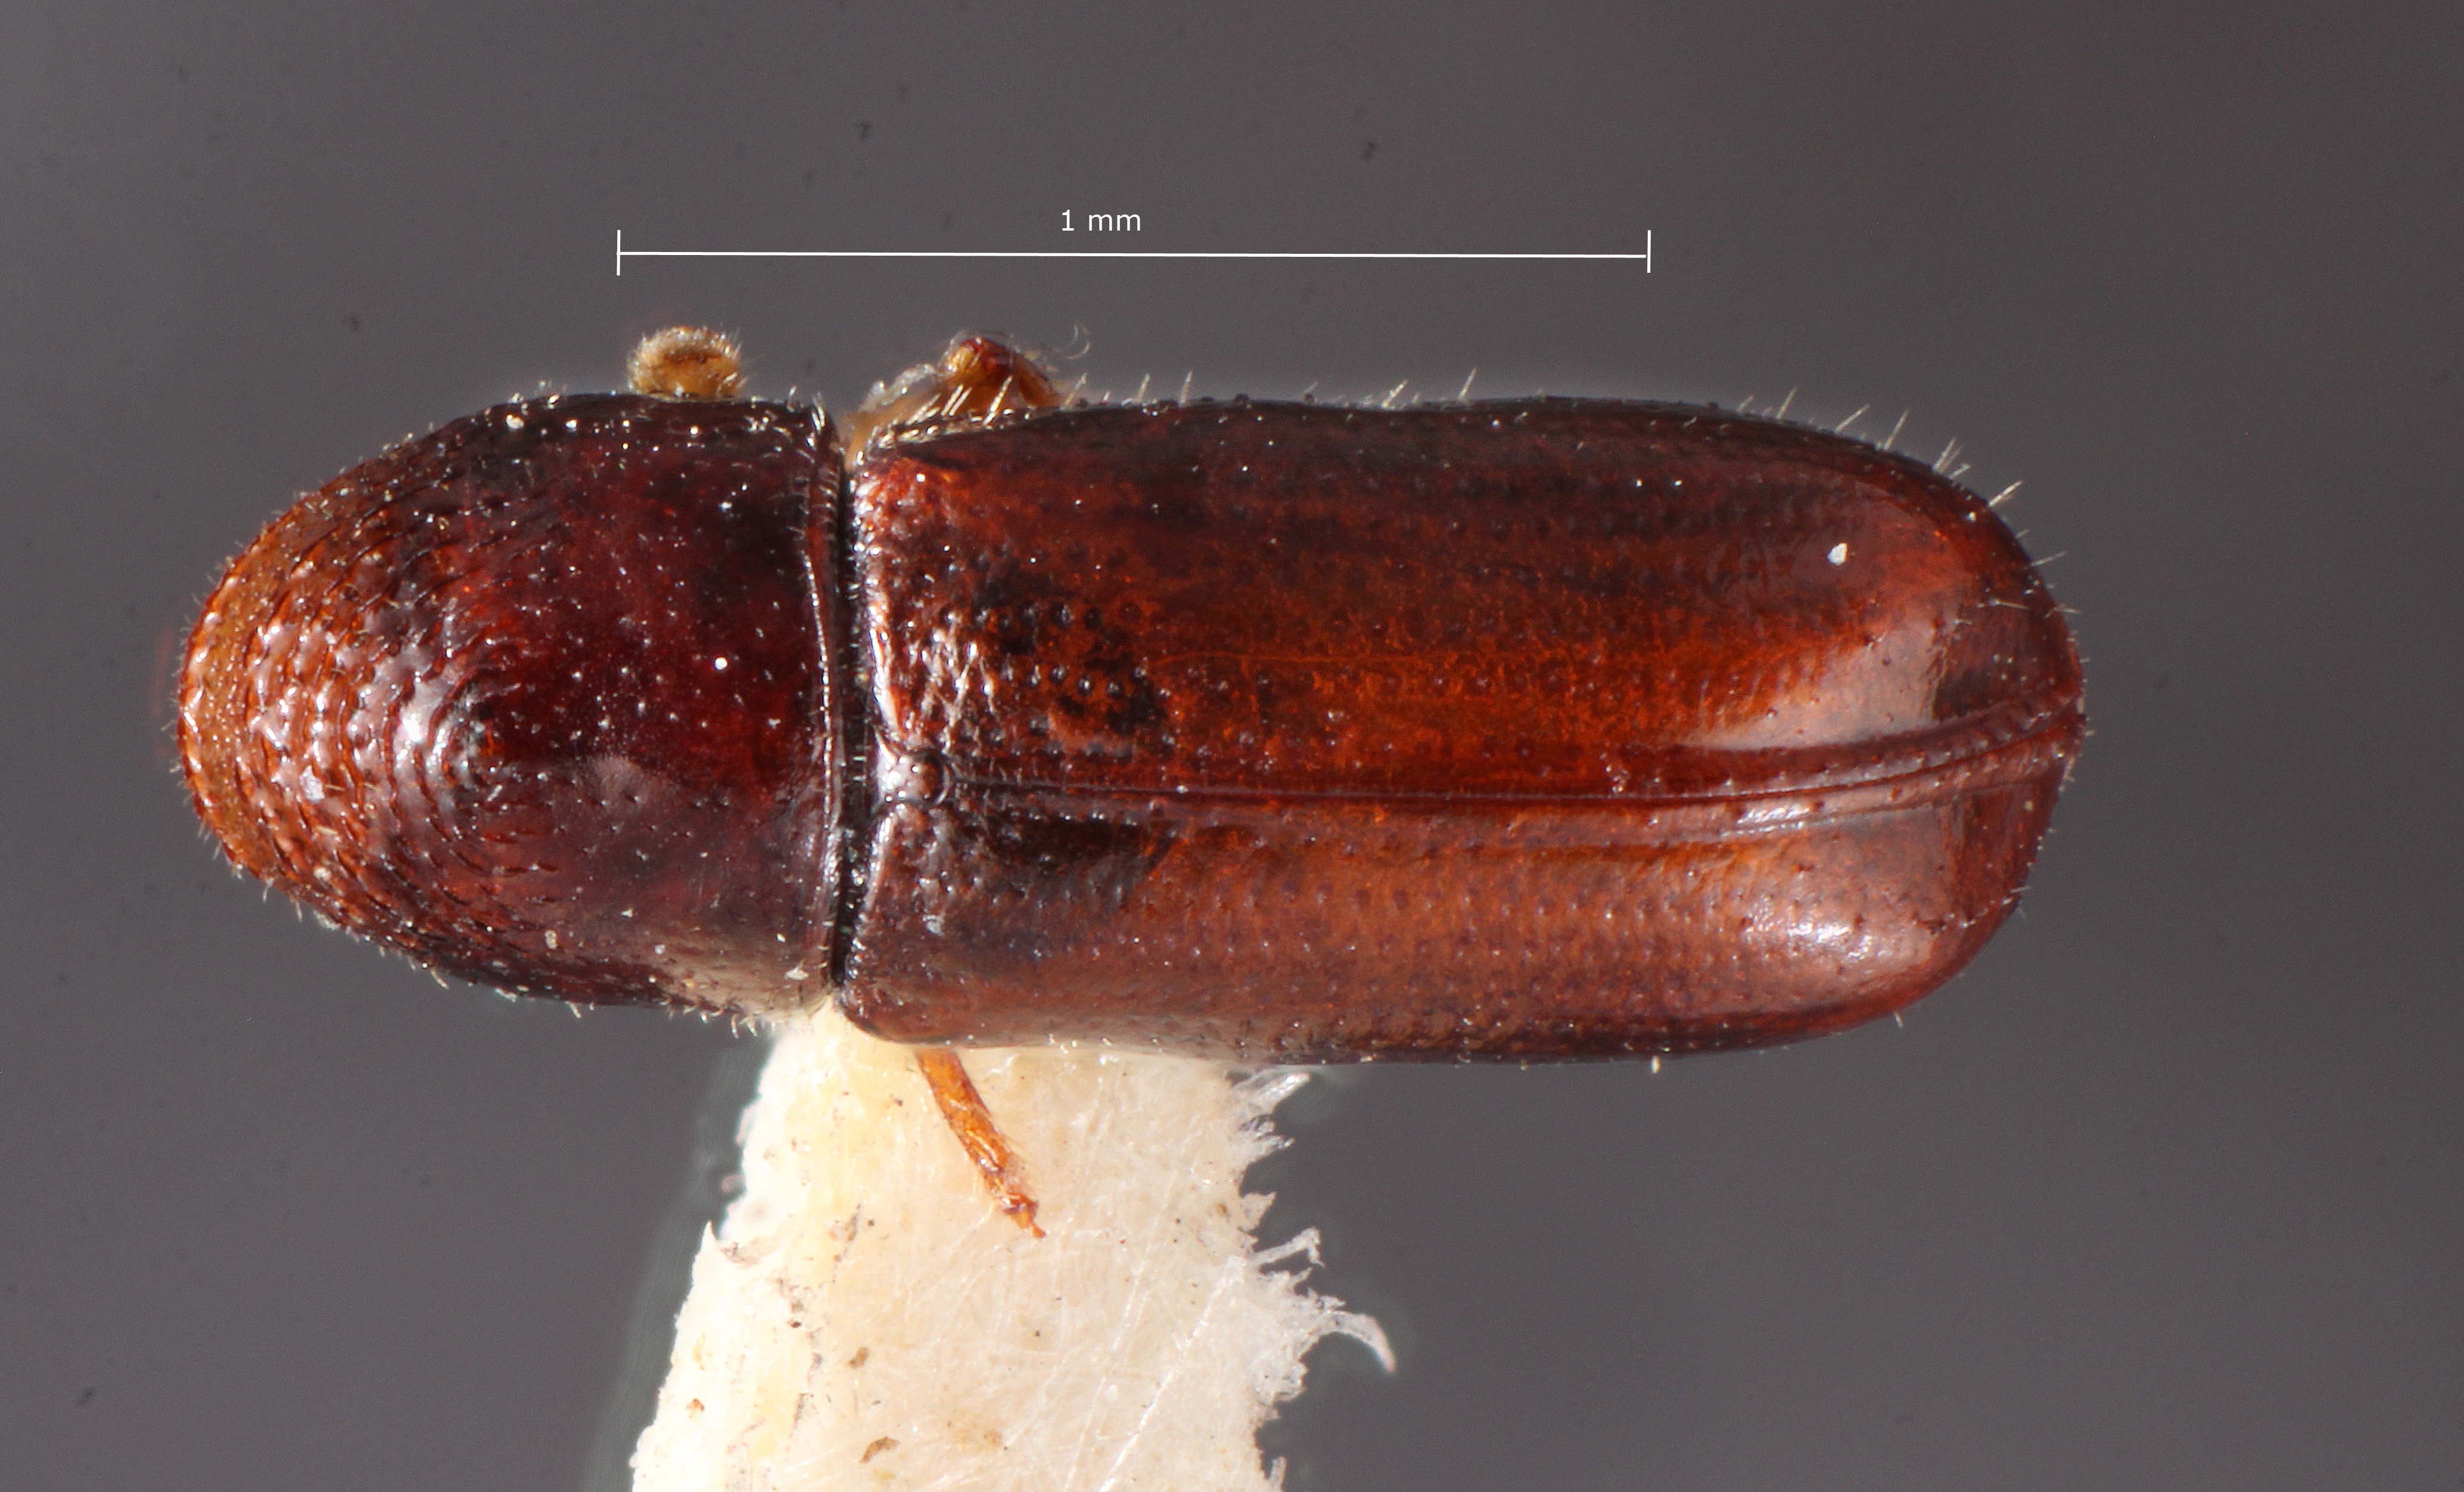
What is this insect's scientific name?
Pityophthorus kenti
